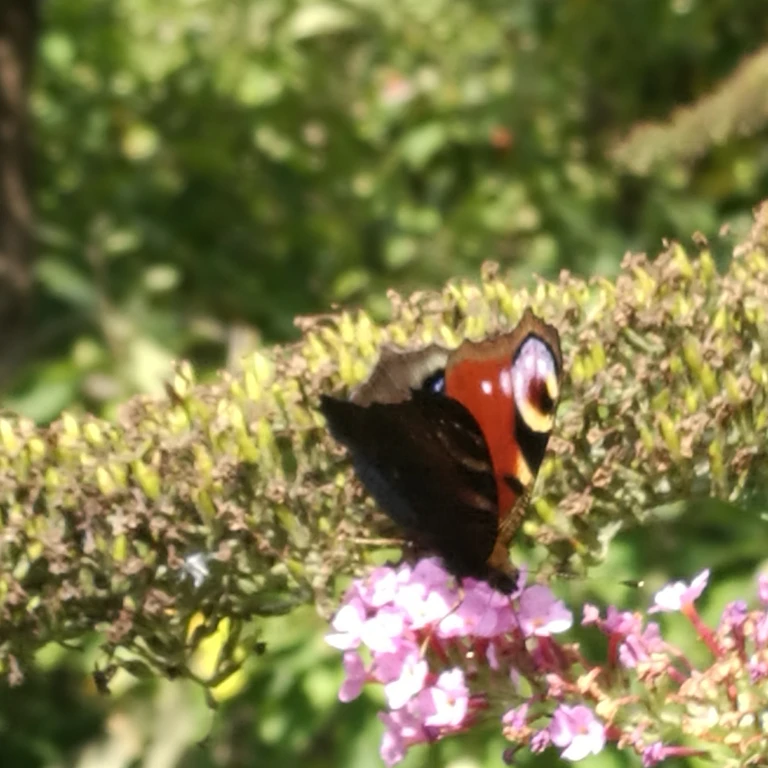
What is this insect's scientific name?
Aglais io
